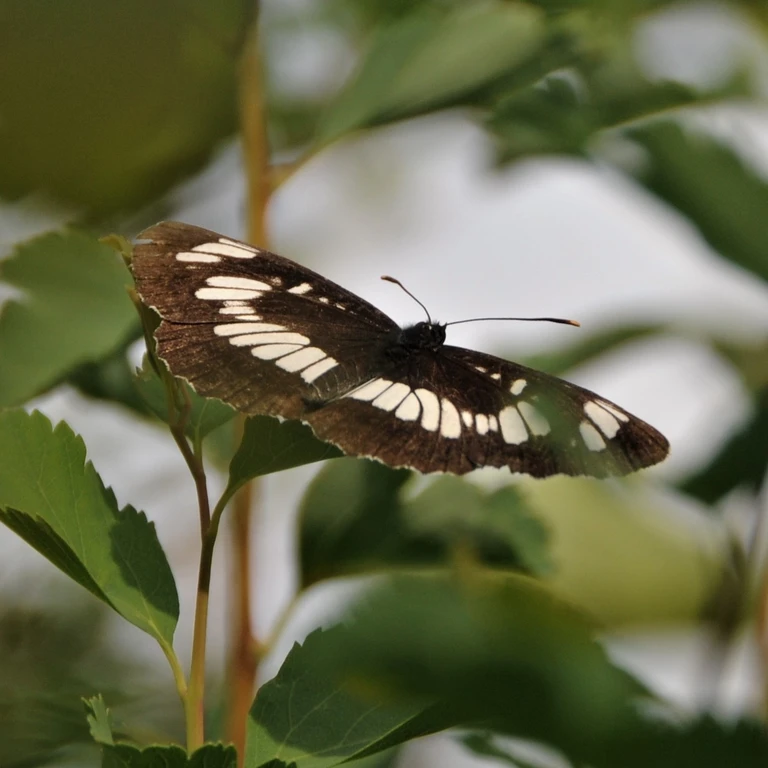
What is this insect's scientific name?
Neptis rivularis
